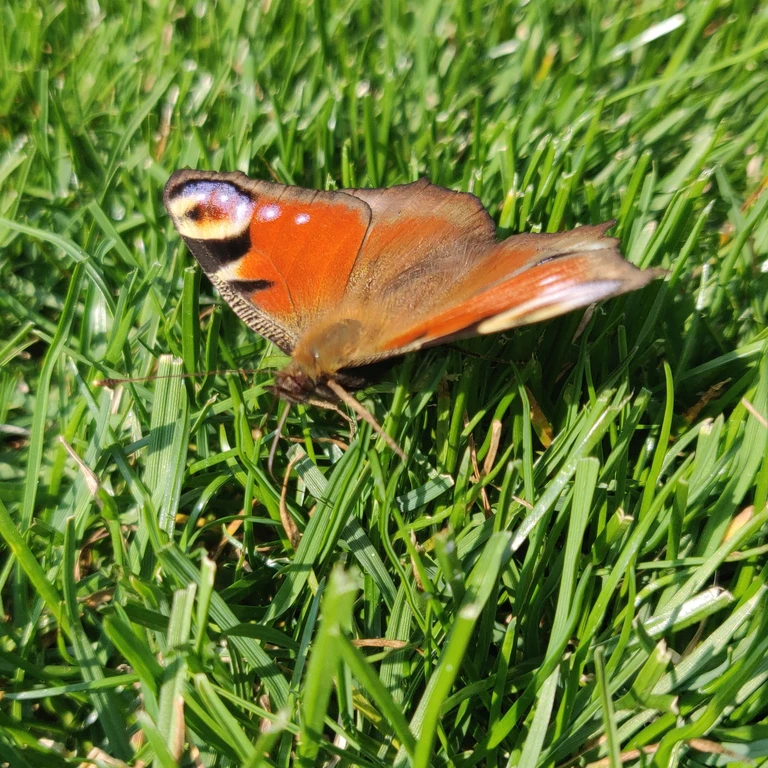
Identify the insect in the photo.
Aglais io
